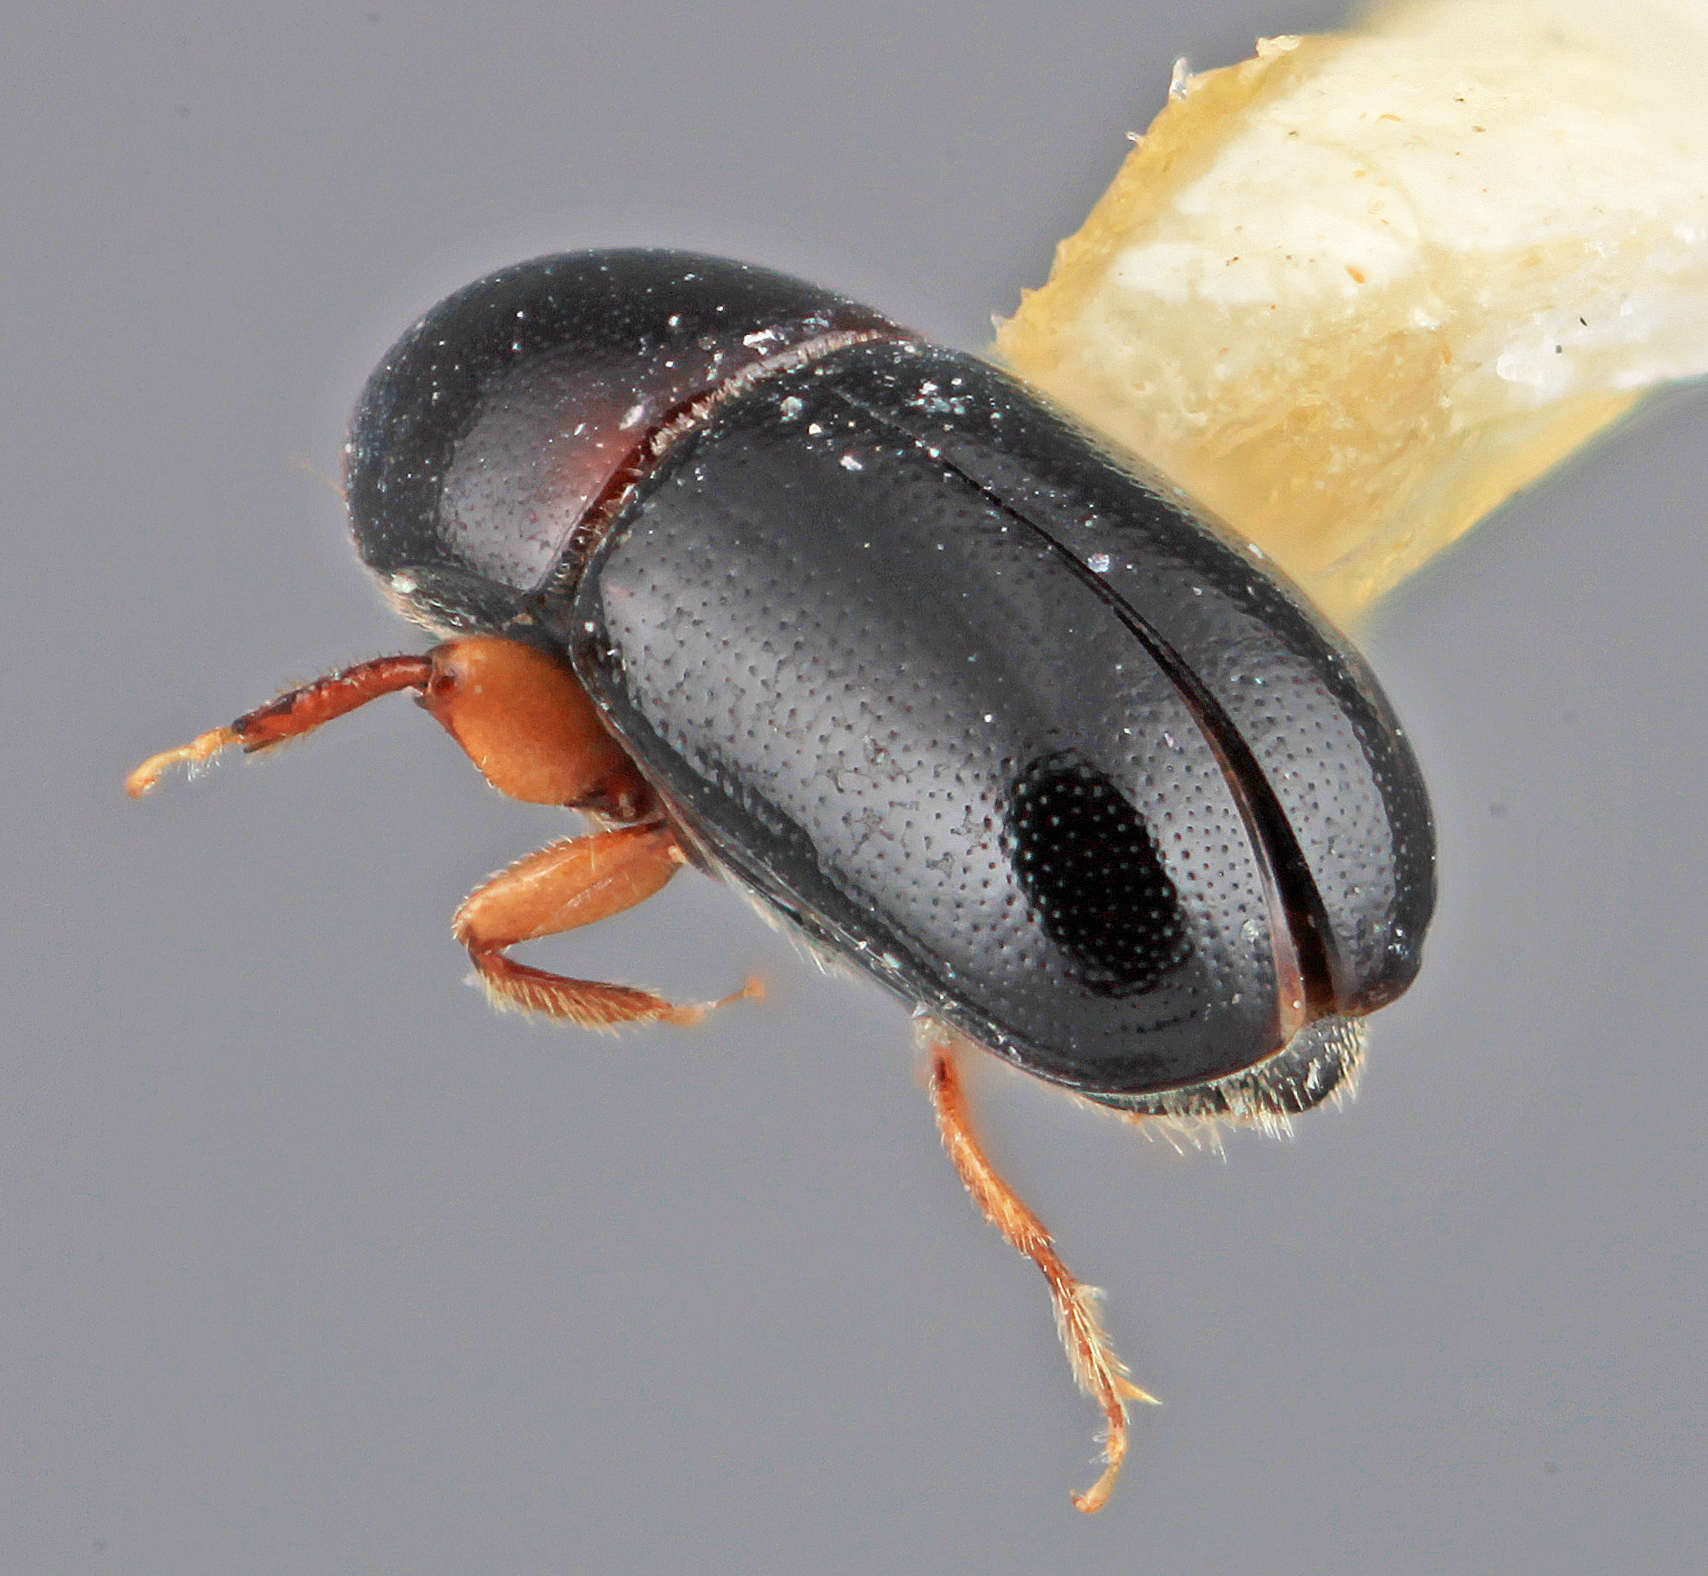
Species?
Scolytodes pseudopiceus
